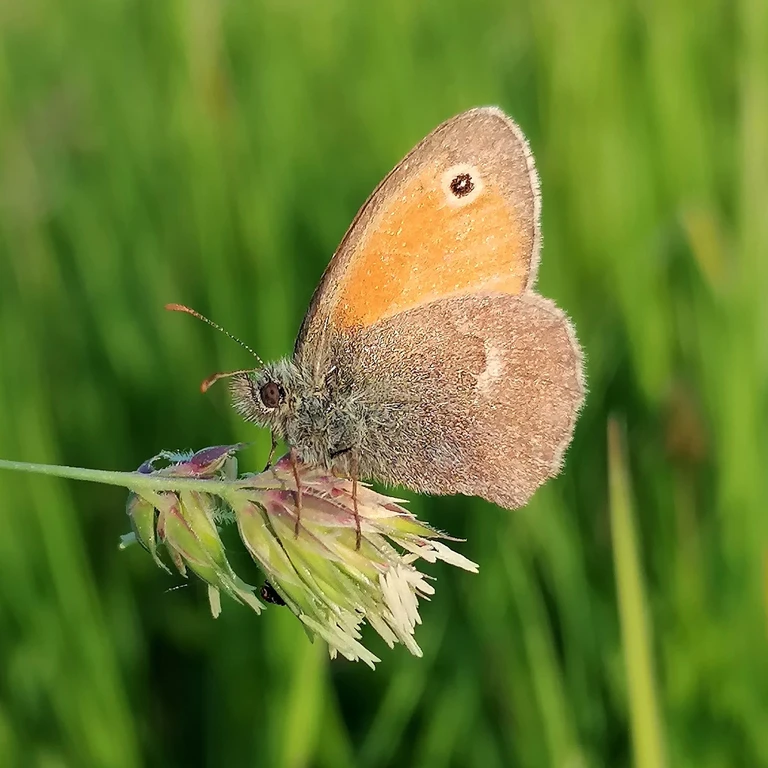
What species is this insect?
Coenonympha pamphilus
